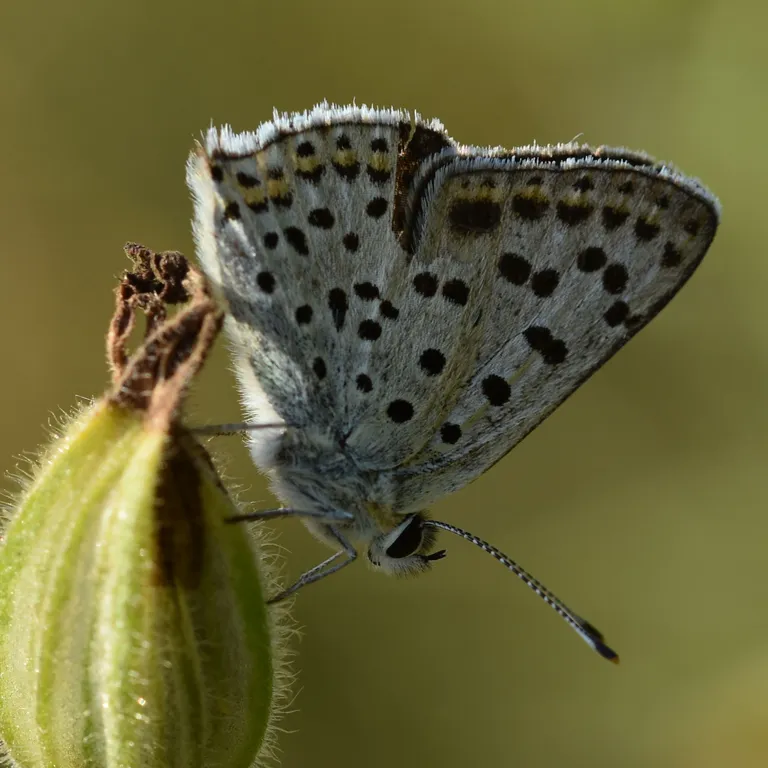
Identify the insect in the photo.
Lycaena tityrus (also Loweia tityrus)
